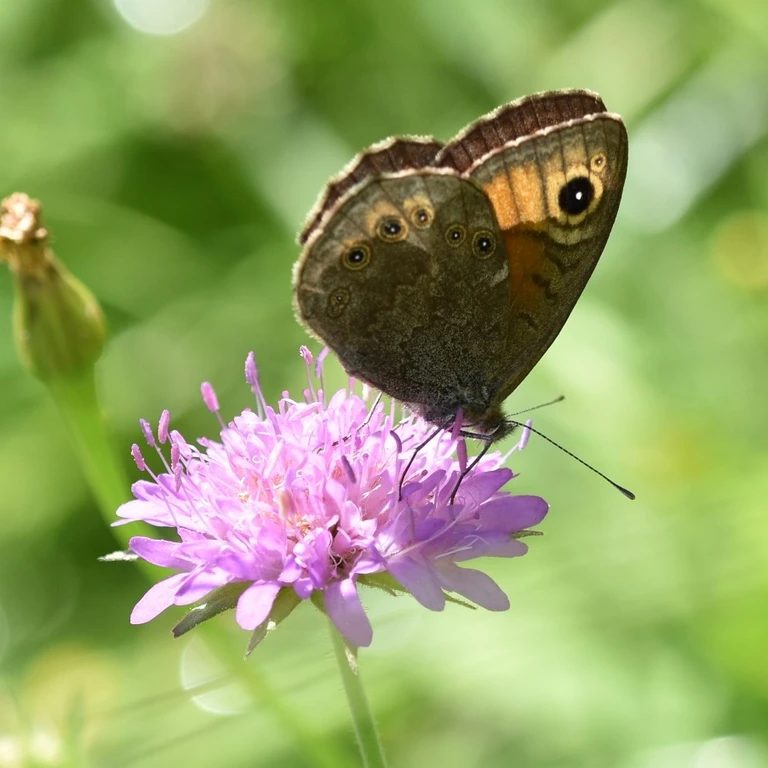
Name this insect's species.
Lasiommata maera (also Pararge maera)
